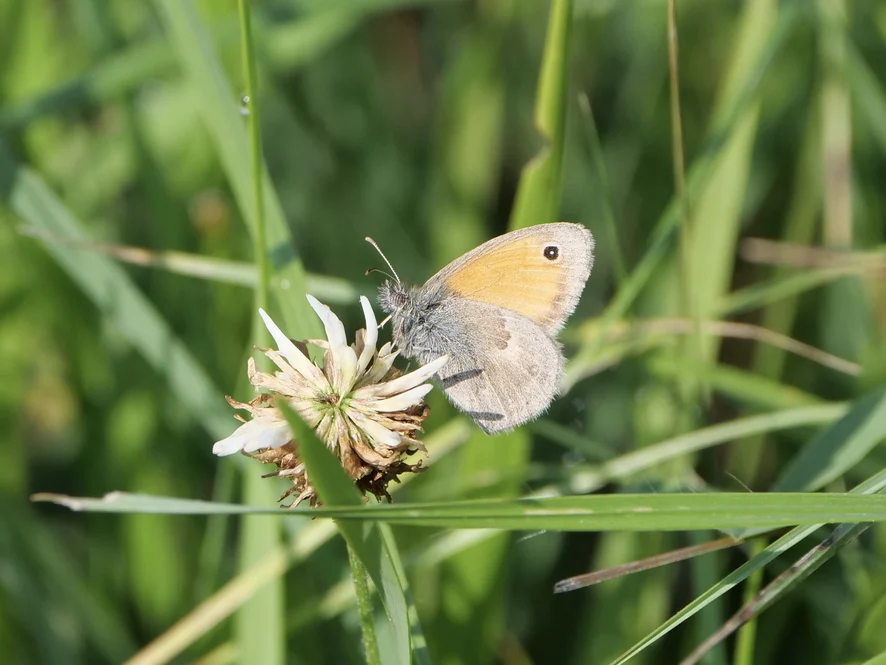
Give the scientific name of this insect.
Coenonympha pamphilus
